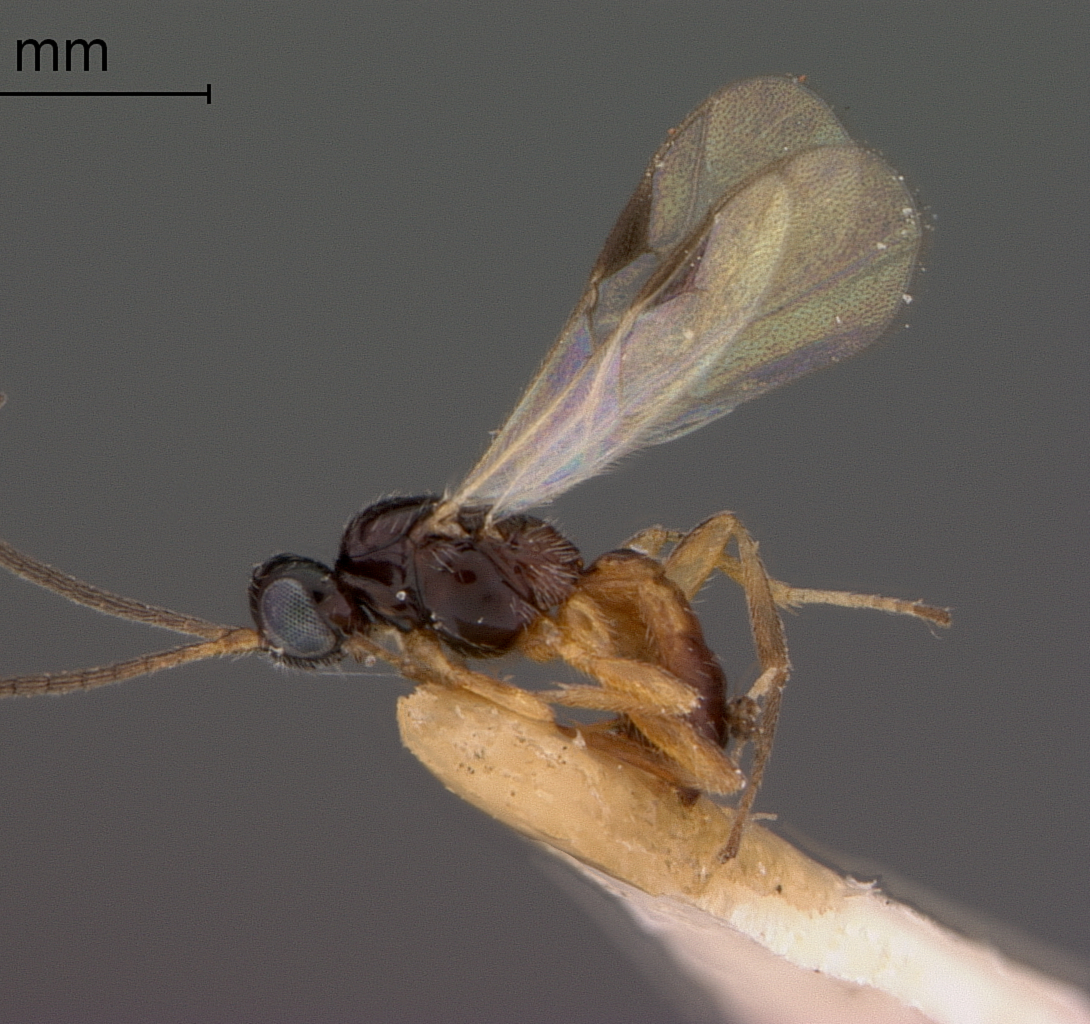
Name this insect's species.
Gnaptodon bicolor
